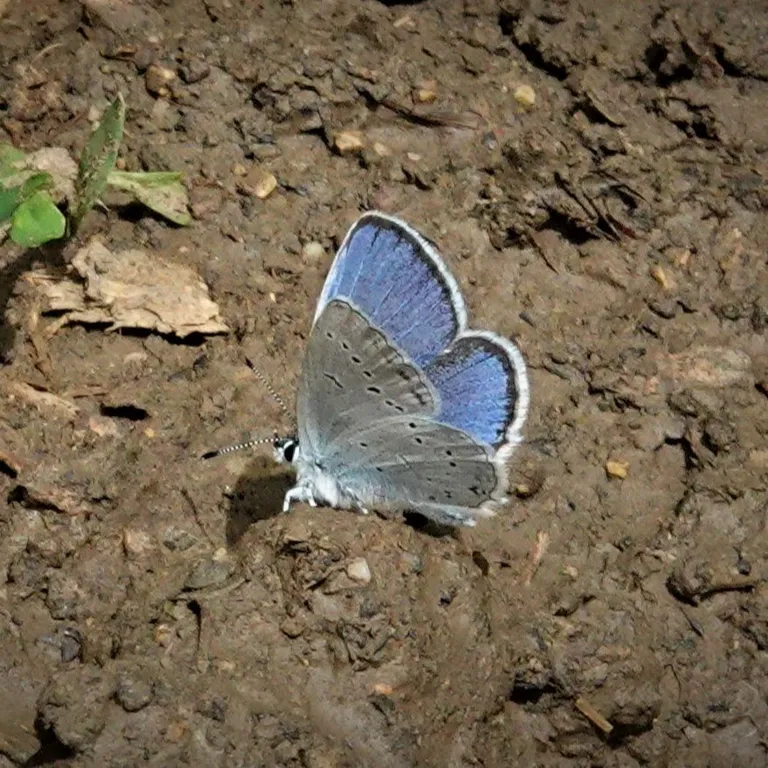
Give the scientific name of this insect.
Cupido decolorata (also Elkalyce decolorata)
